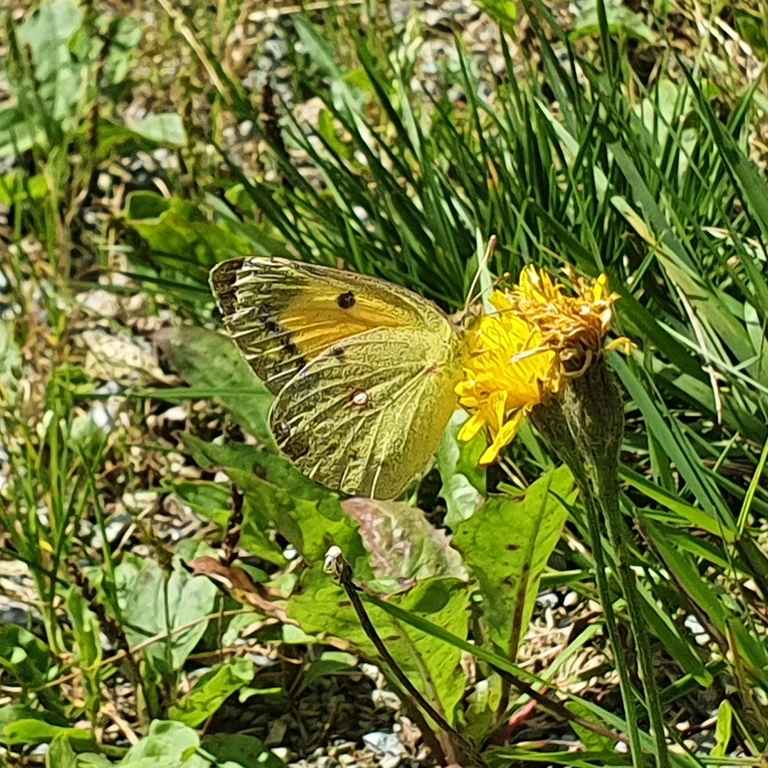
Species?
Colias croceus
